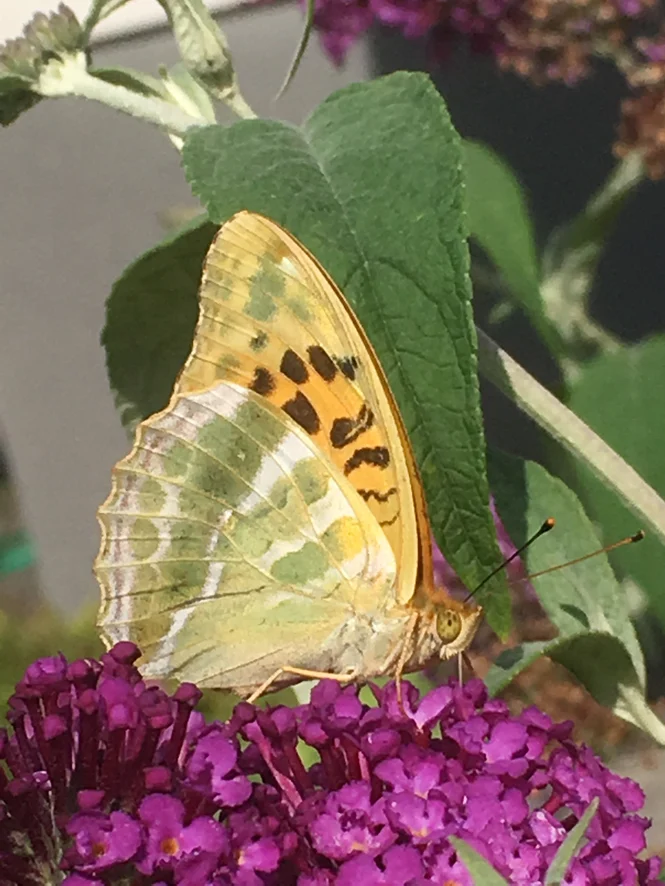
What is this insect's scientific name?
Argynnis paphia
